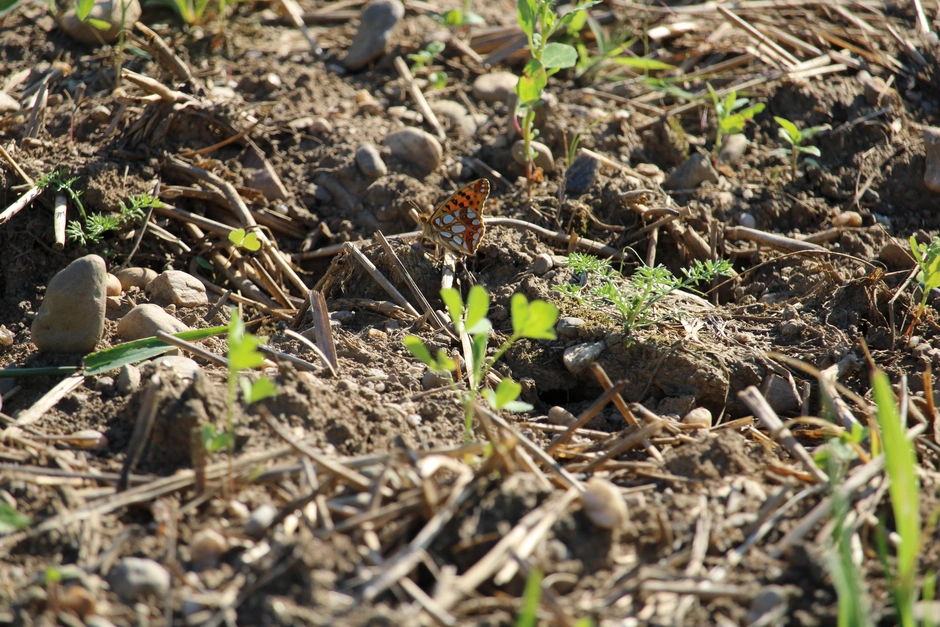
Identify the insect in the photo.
Issoria lathonia
